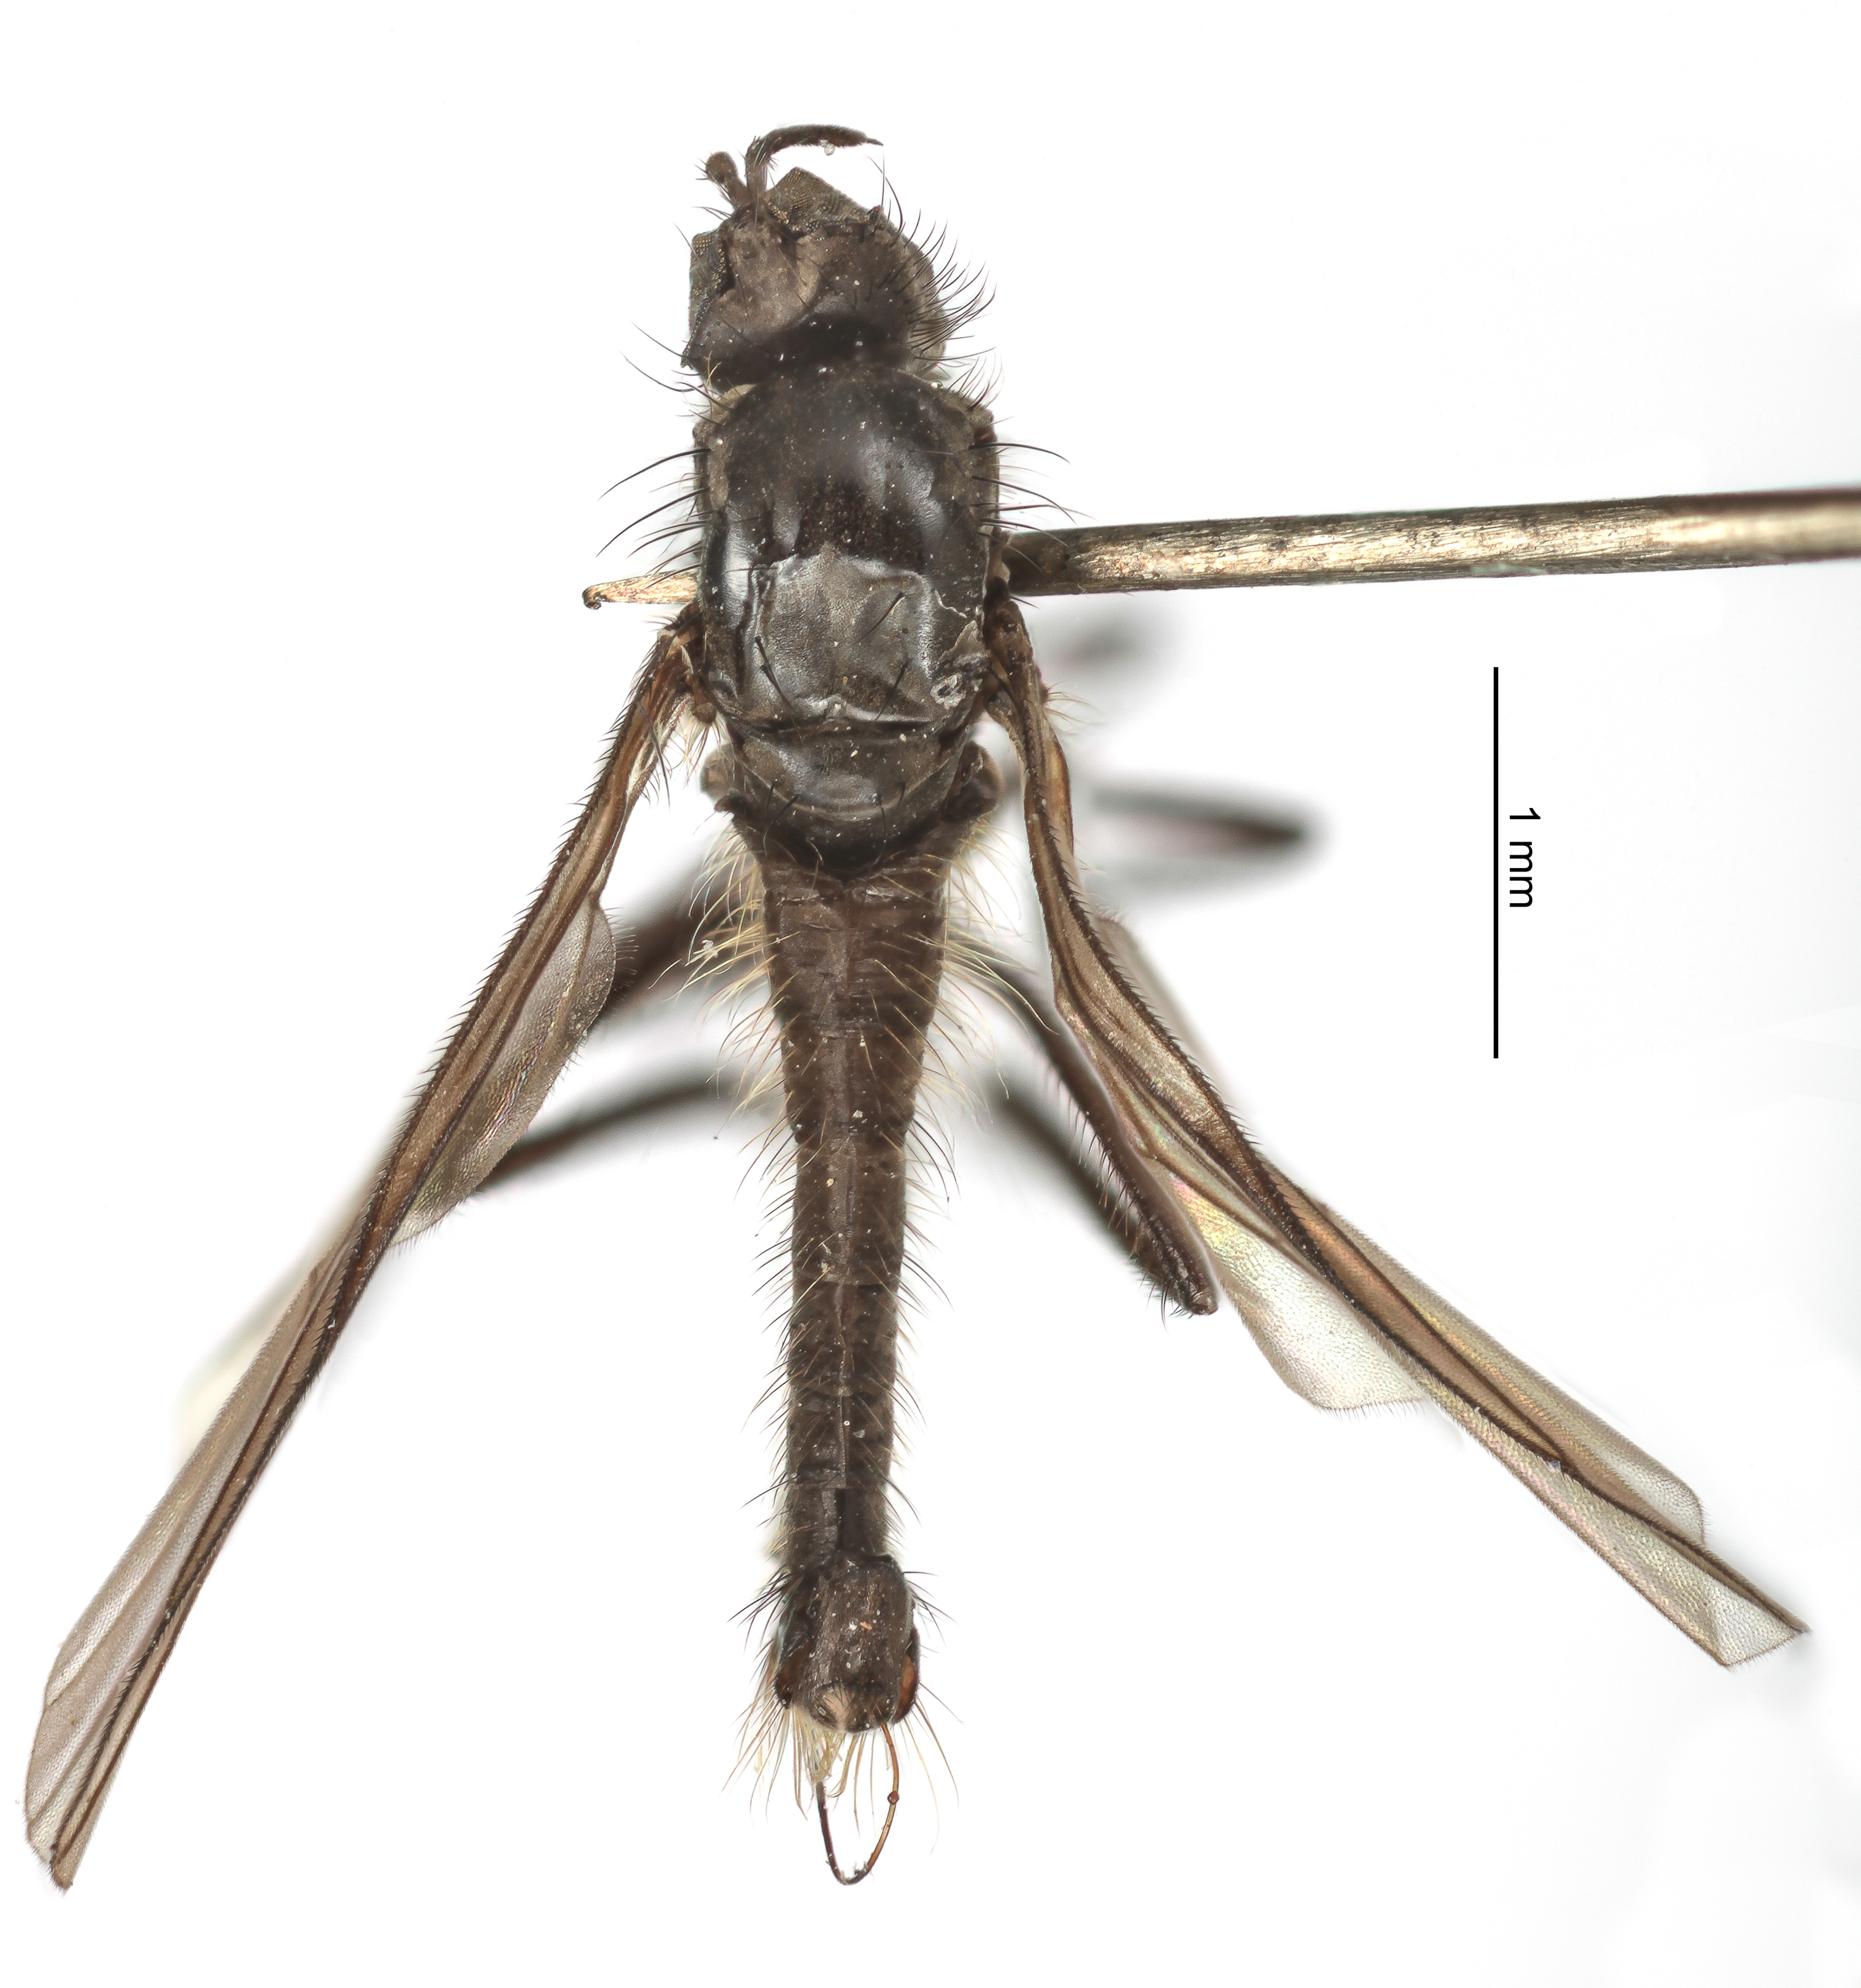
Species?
Rhamphomyia prodroma
